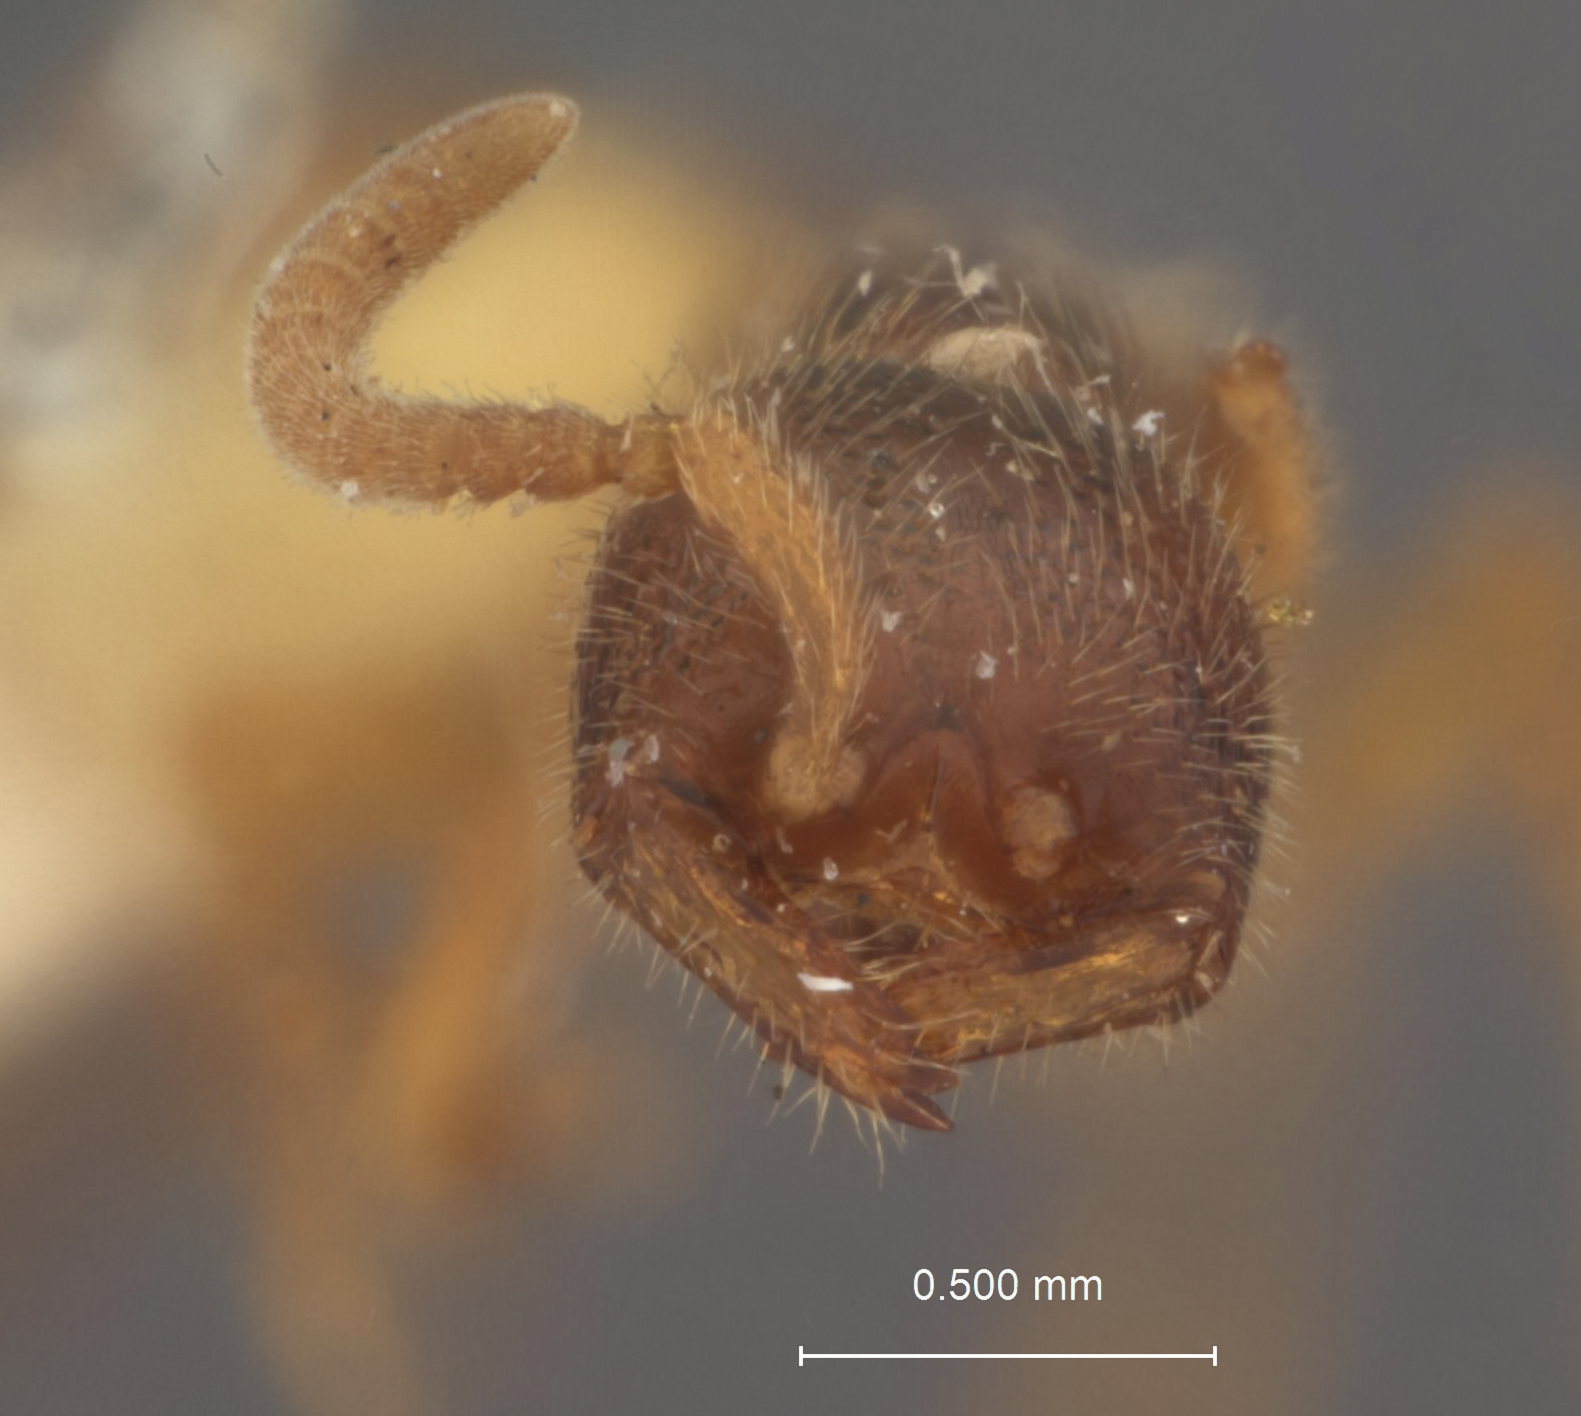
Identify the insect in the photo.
Isobrachium mandibulare
